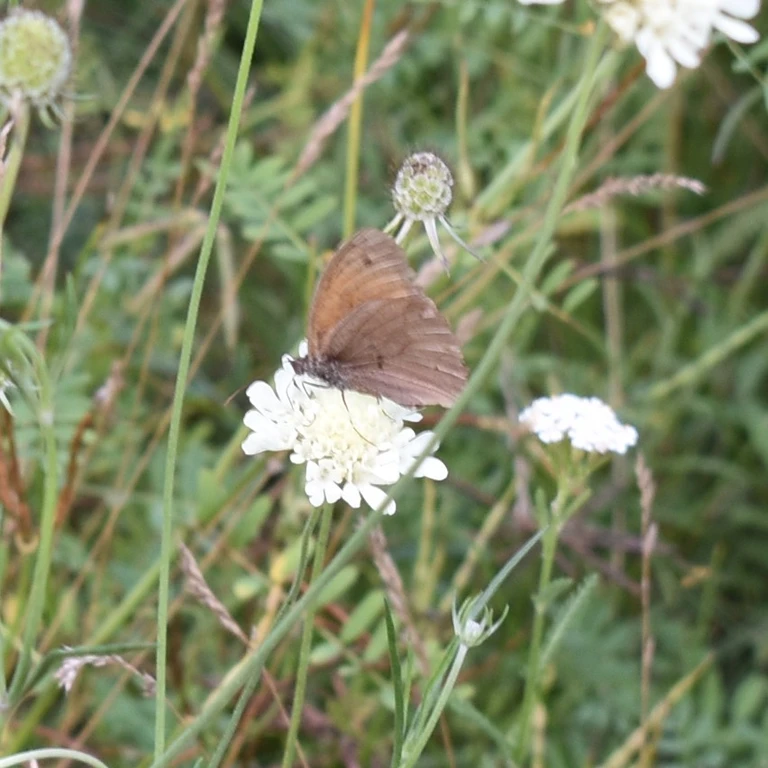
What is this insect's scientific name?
Maniola jurtina
